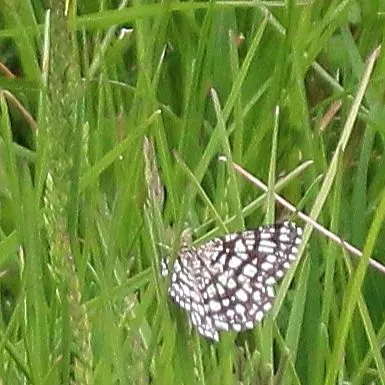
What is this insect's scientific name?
Chiasmia clathrata
